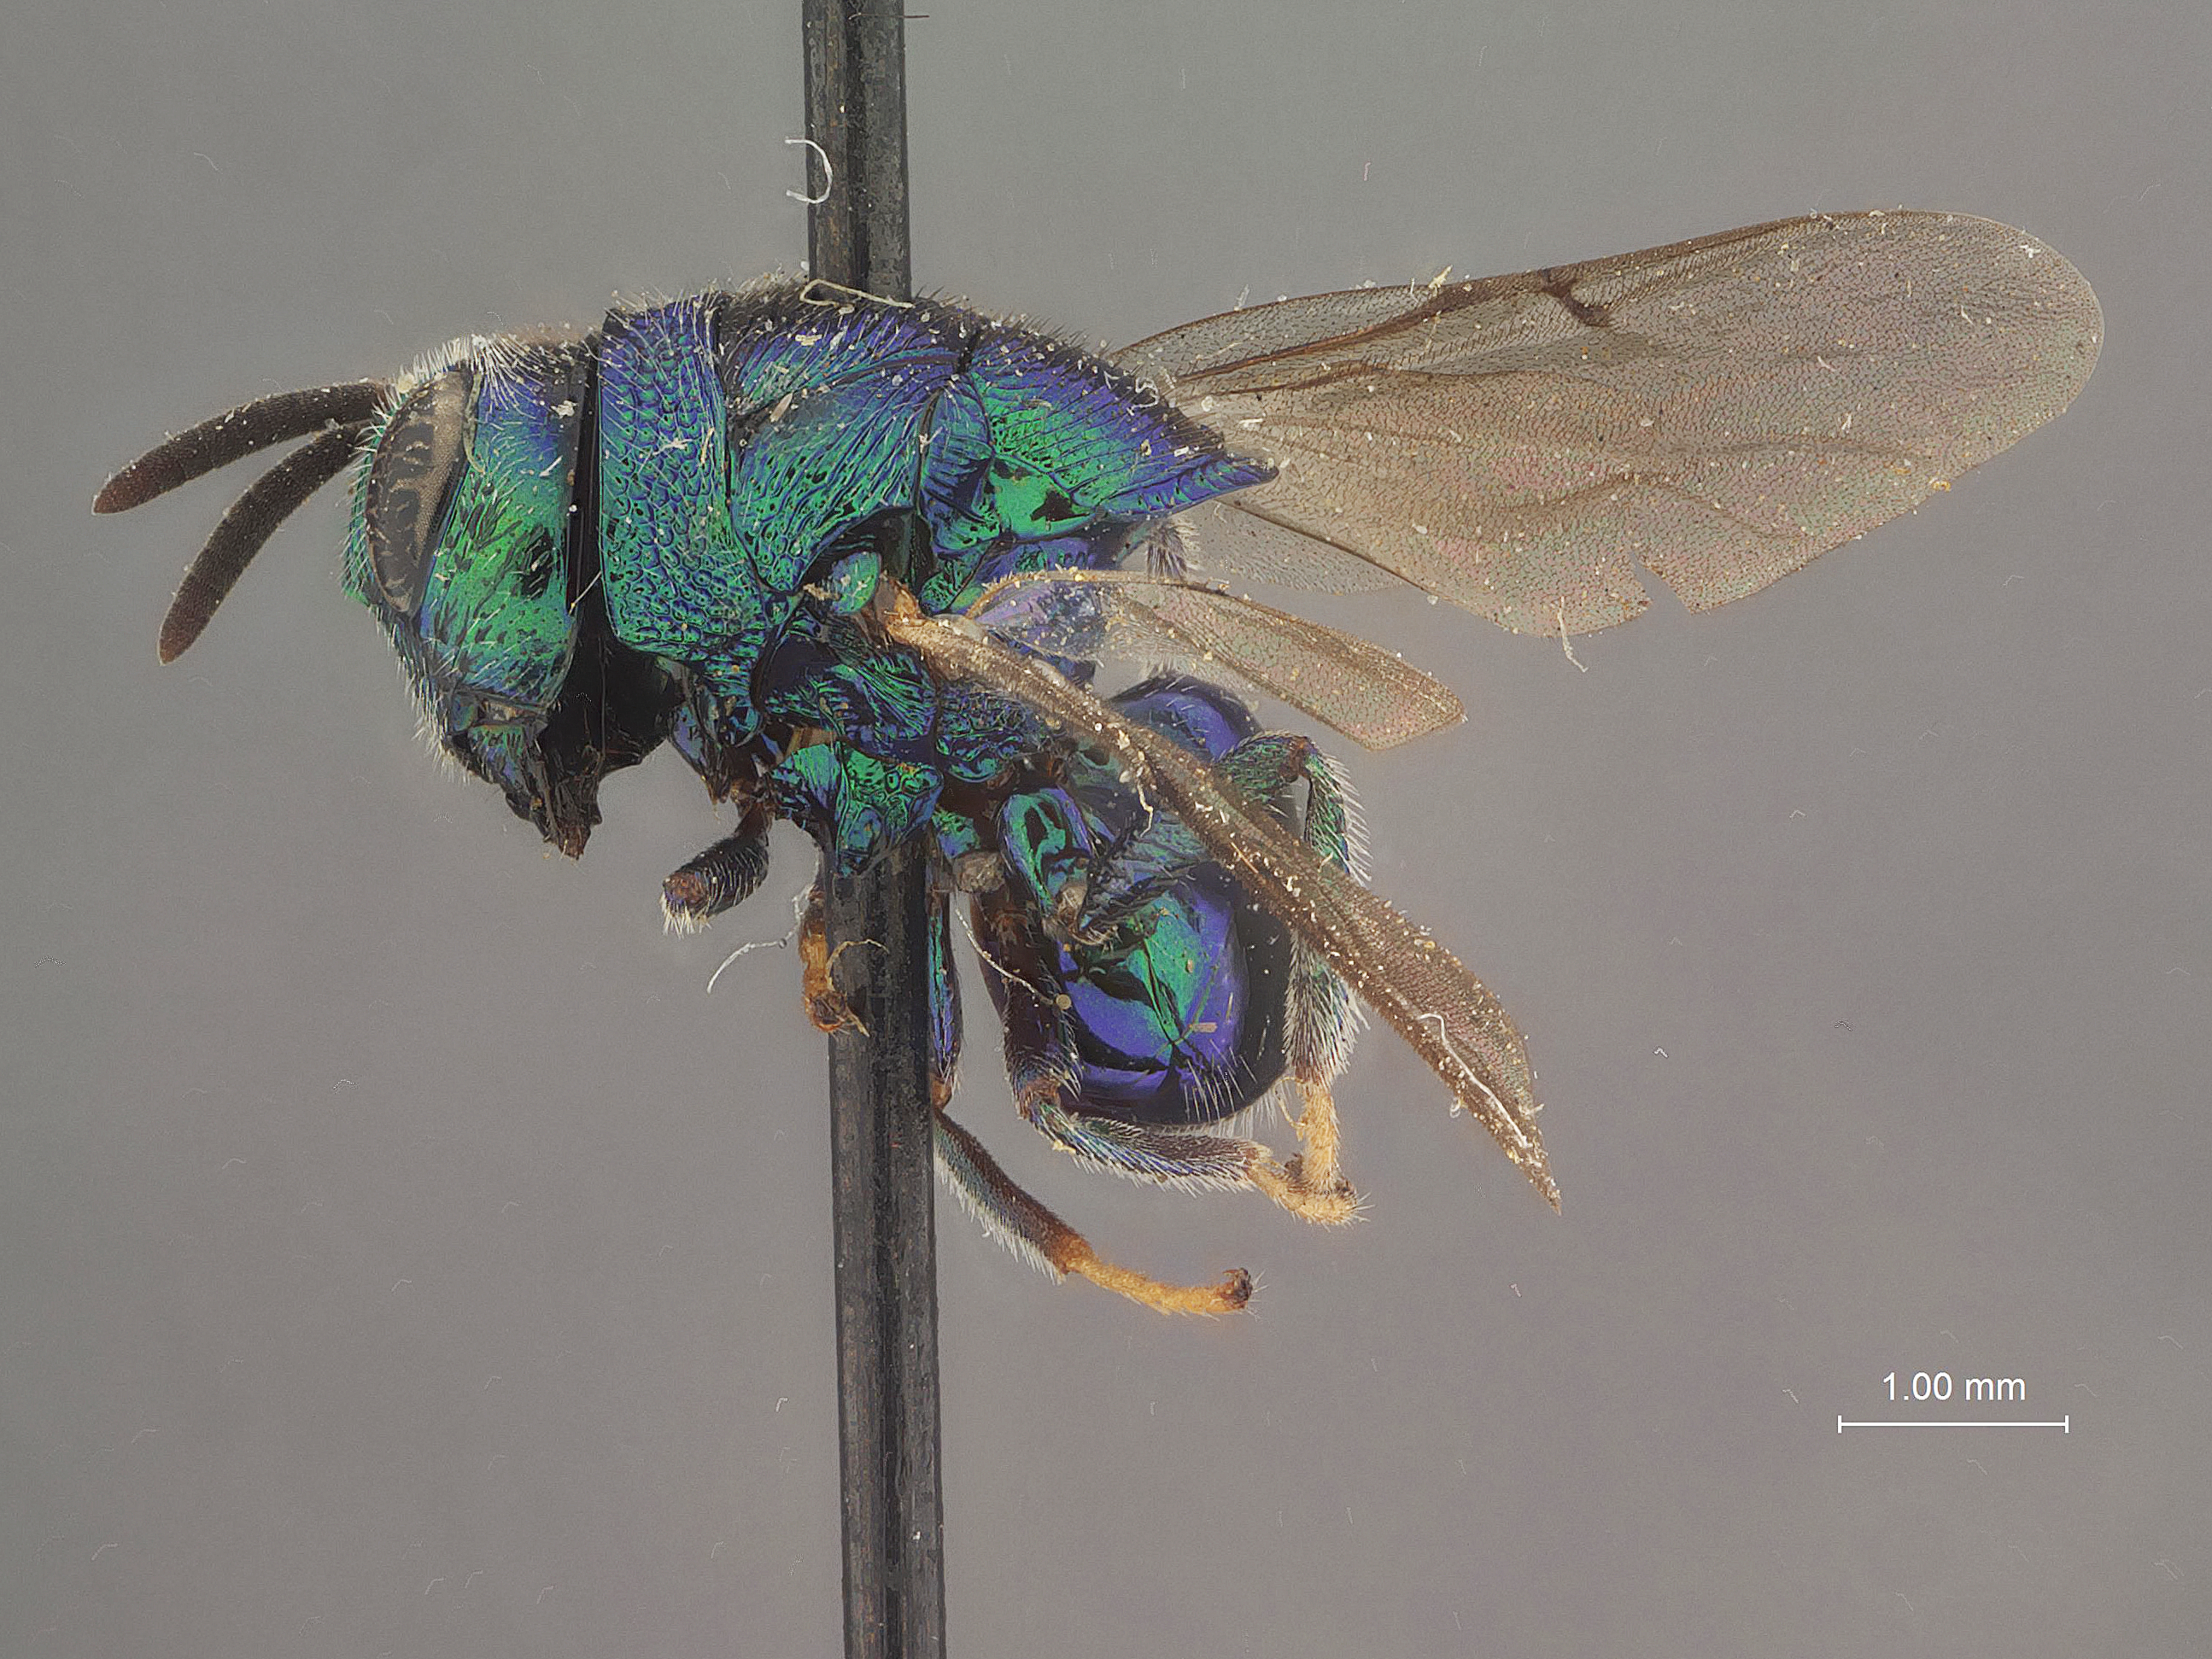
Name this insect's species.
Euperilampus ameca
